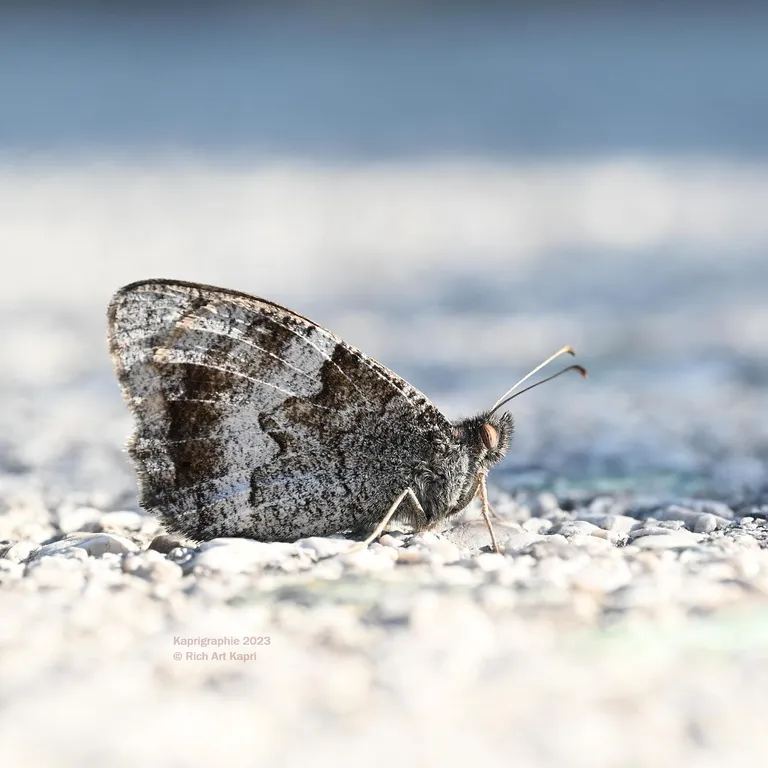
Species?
Hipparchia statilinus
